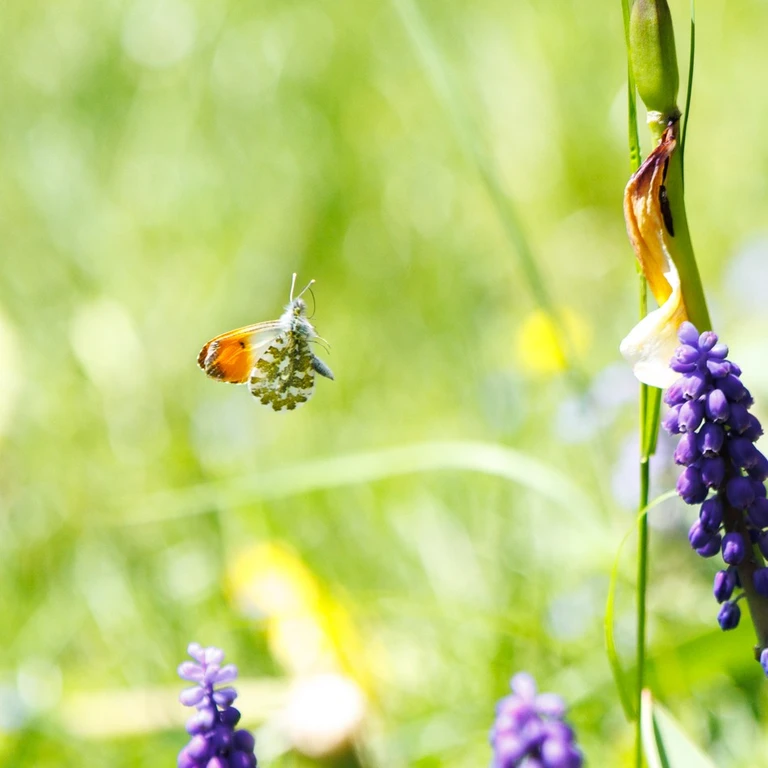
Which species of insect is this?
Anthocharis cardamines
